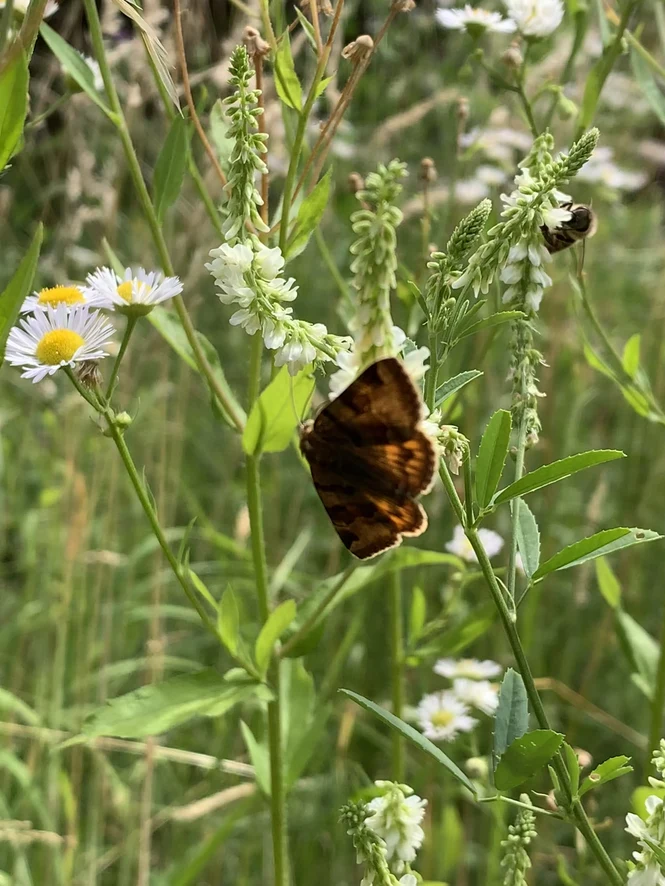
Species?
Euclidia glyphica
